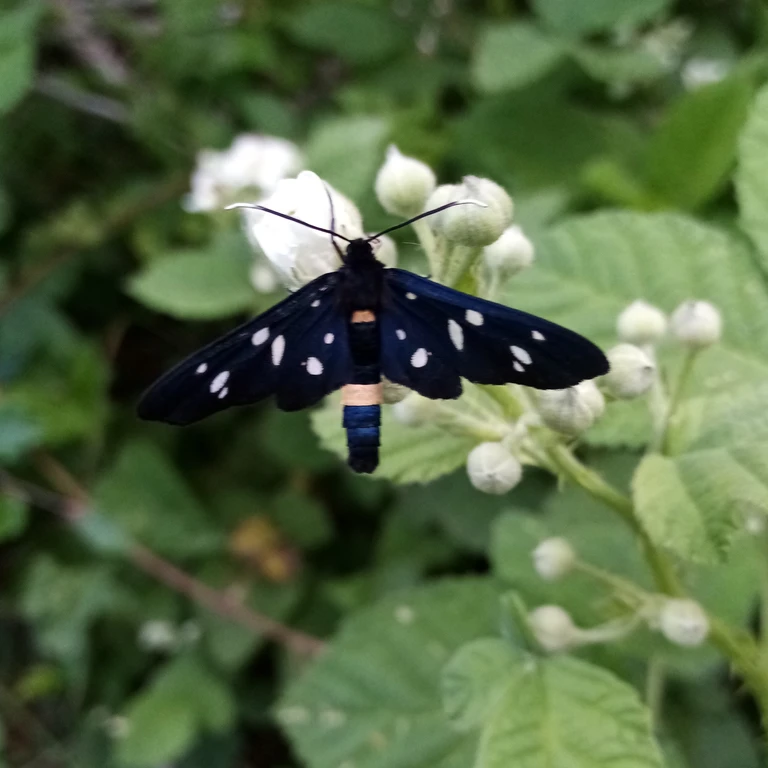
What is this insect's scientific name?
Amata phegea
